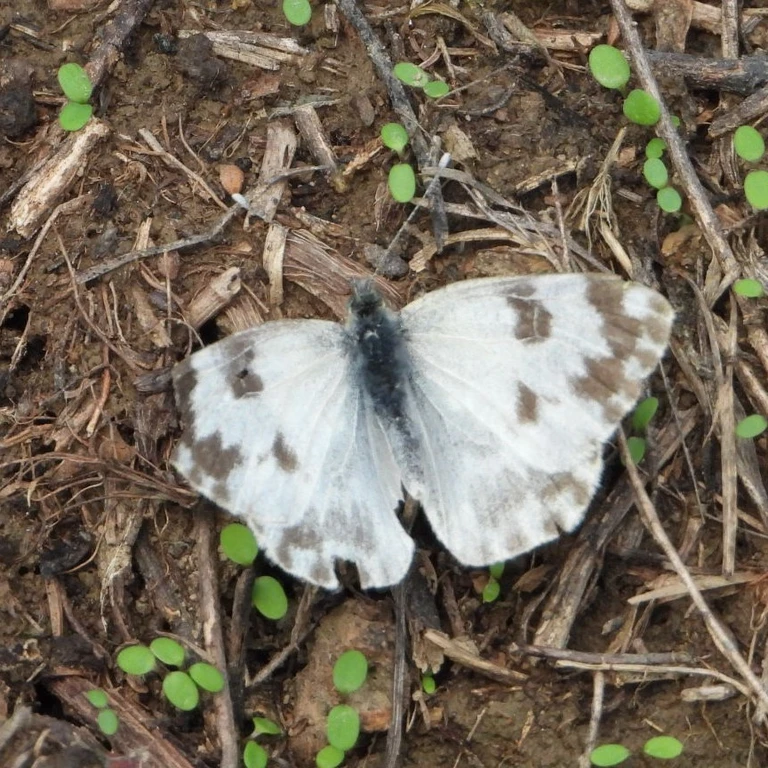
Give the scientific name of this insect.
Pontia edusa
